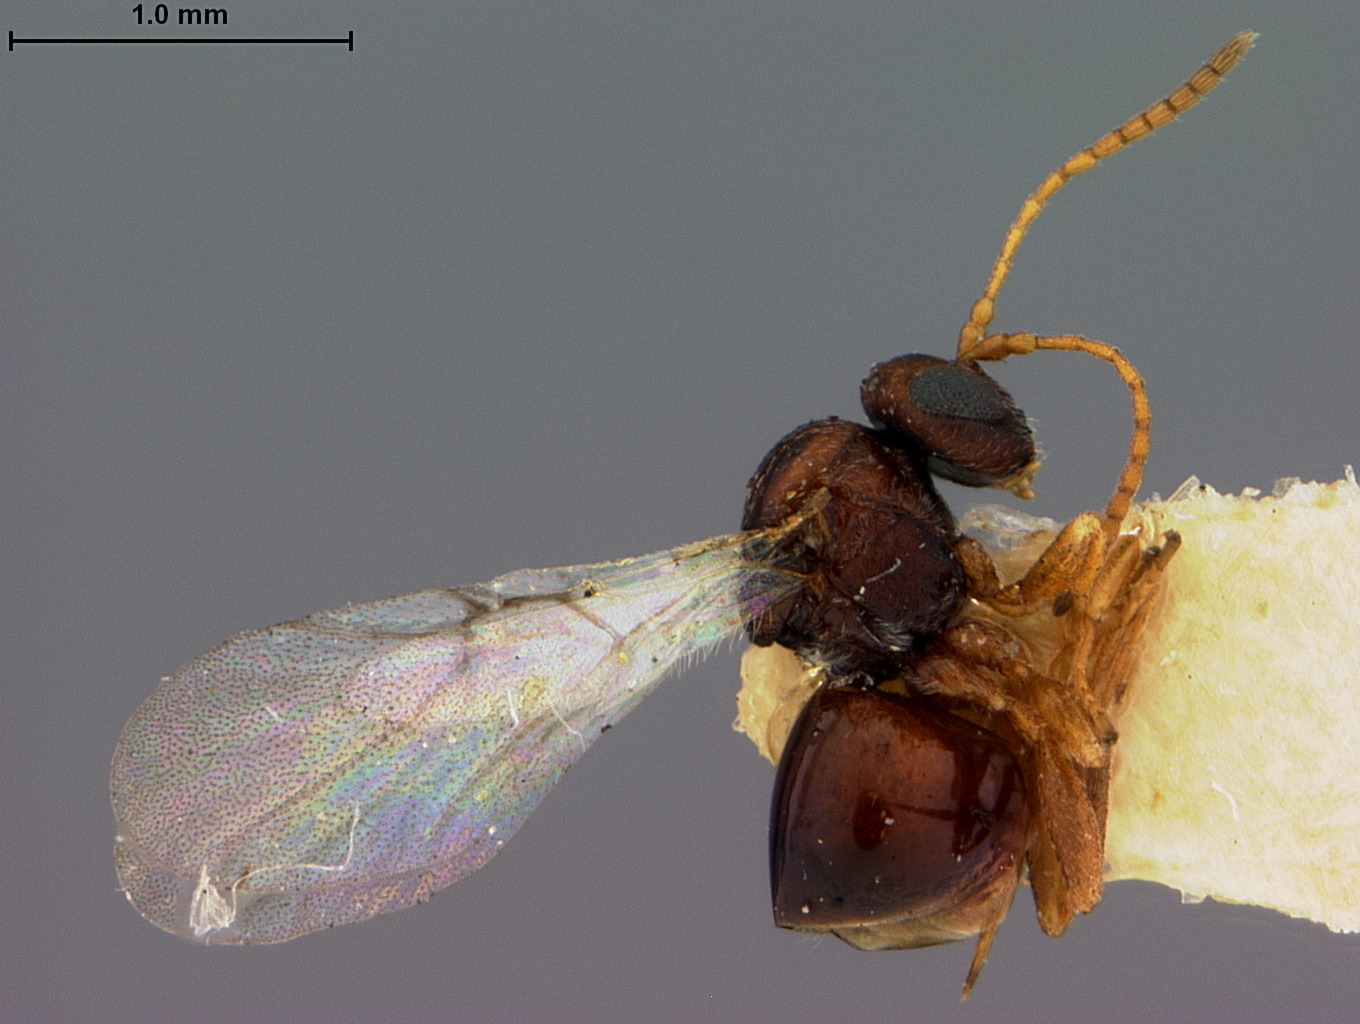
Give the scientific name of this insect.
Heteroecus crescentus
